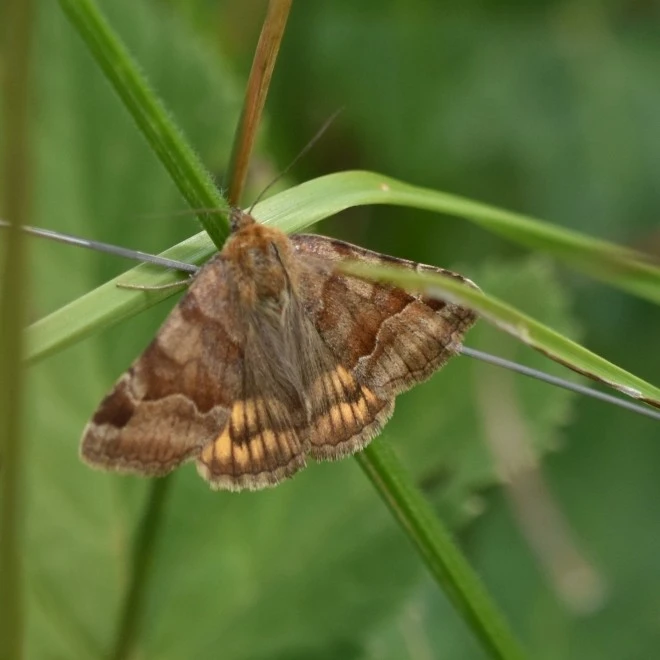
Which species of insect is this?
Euclidia glyphica
